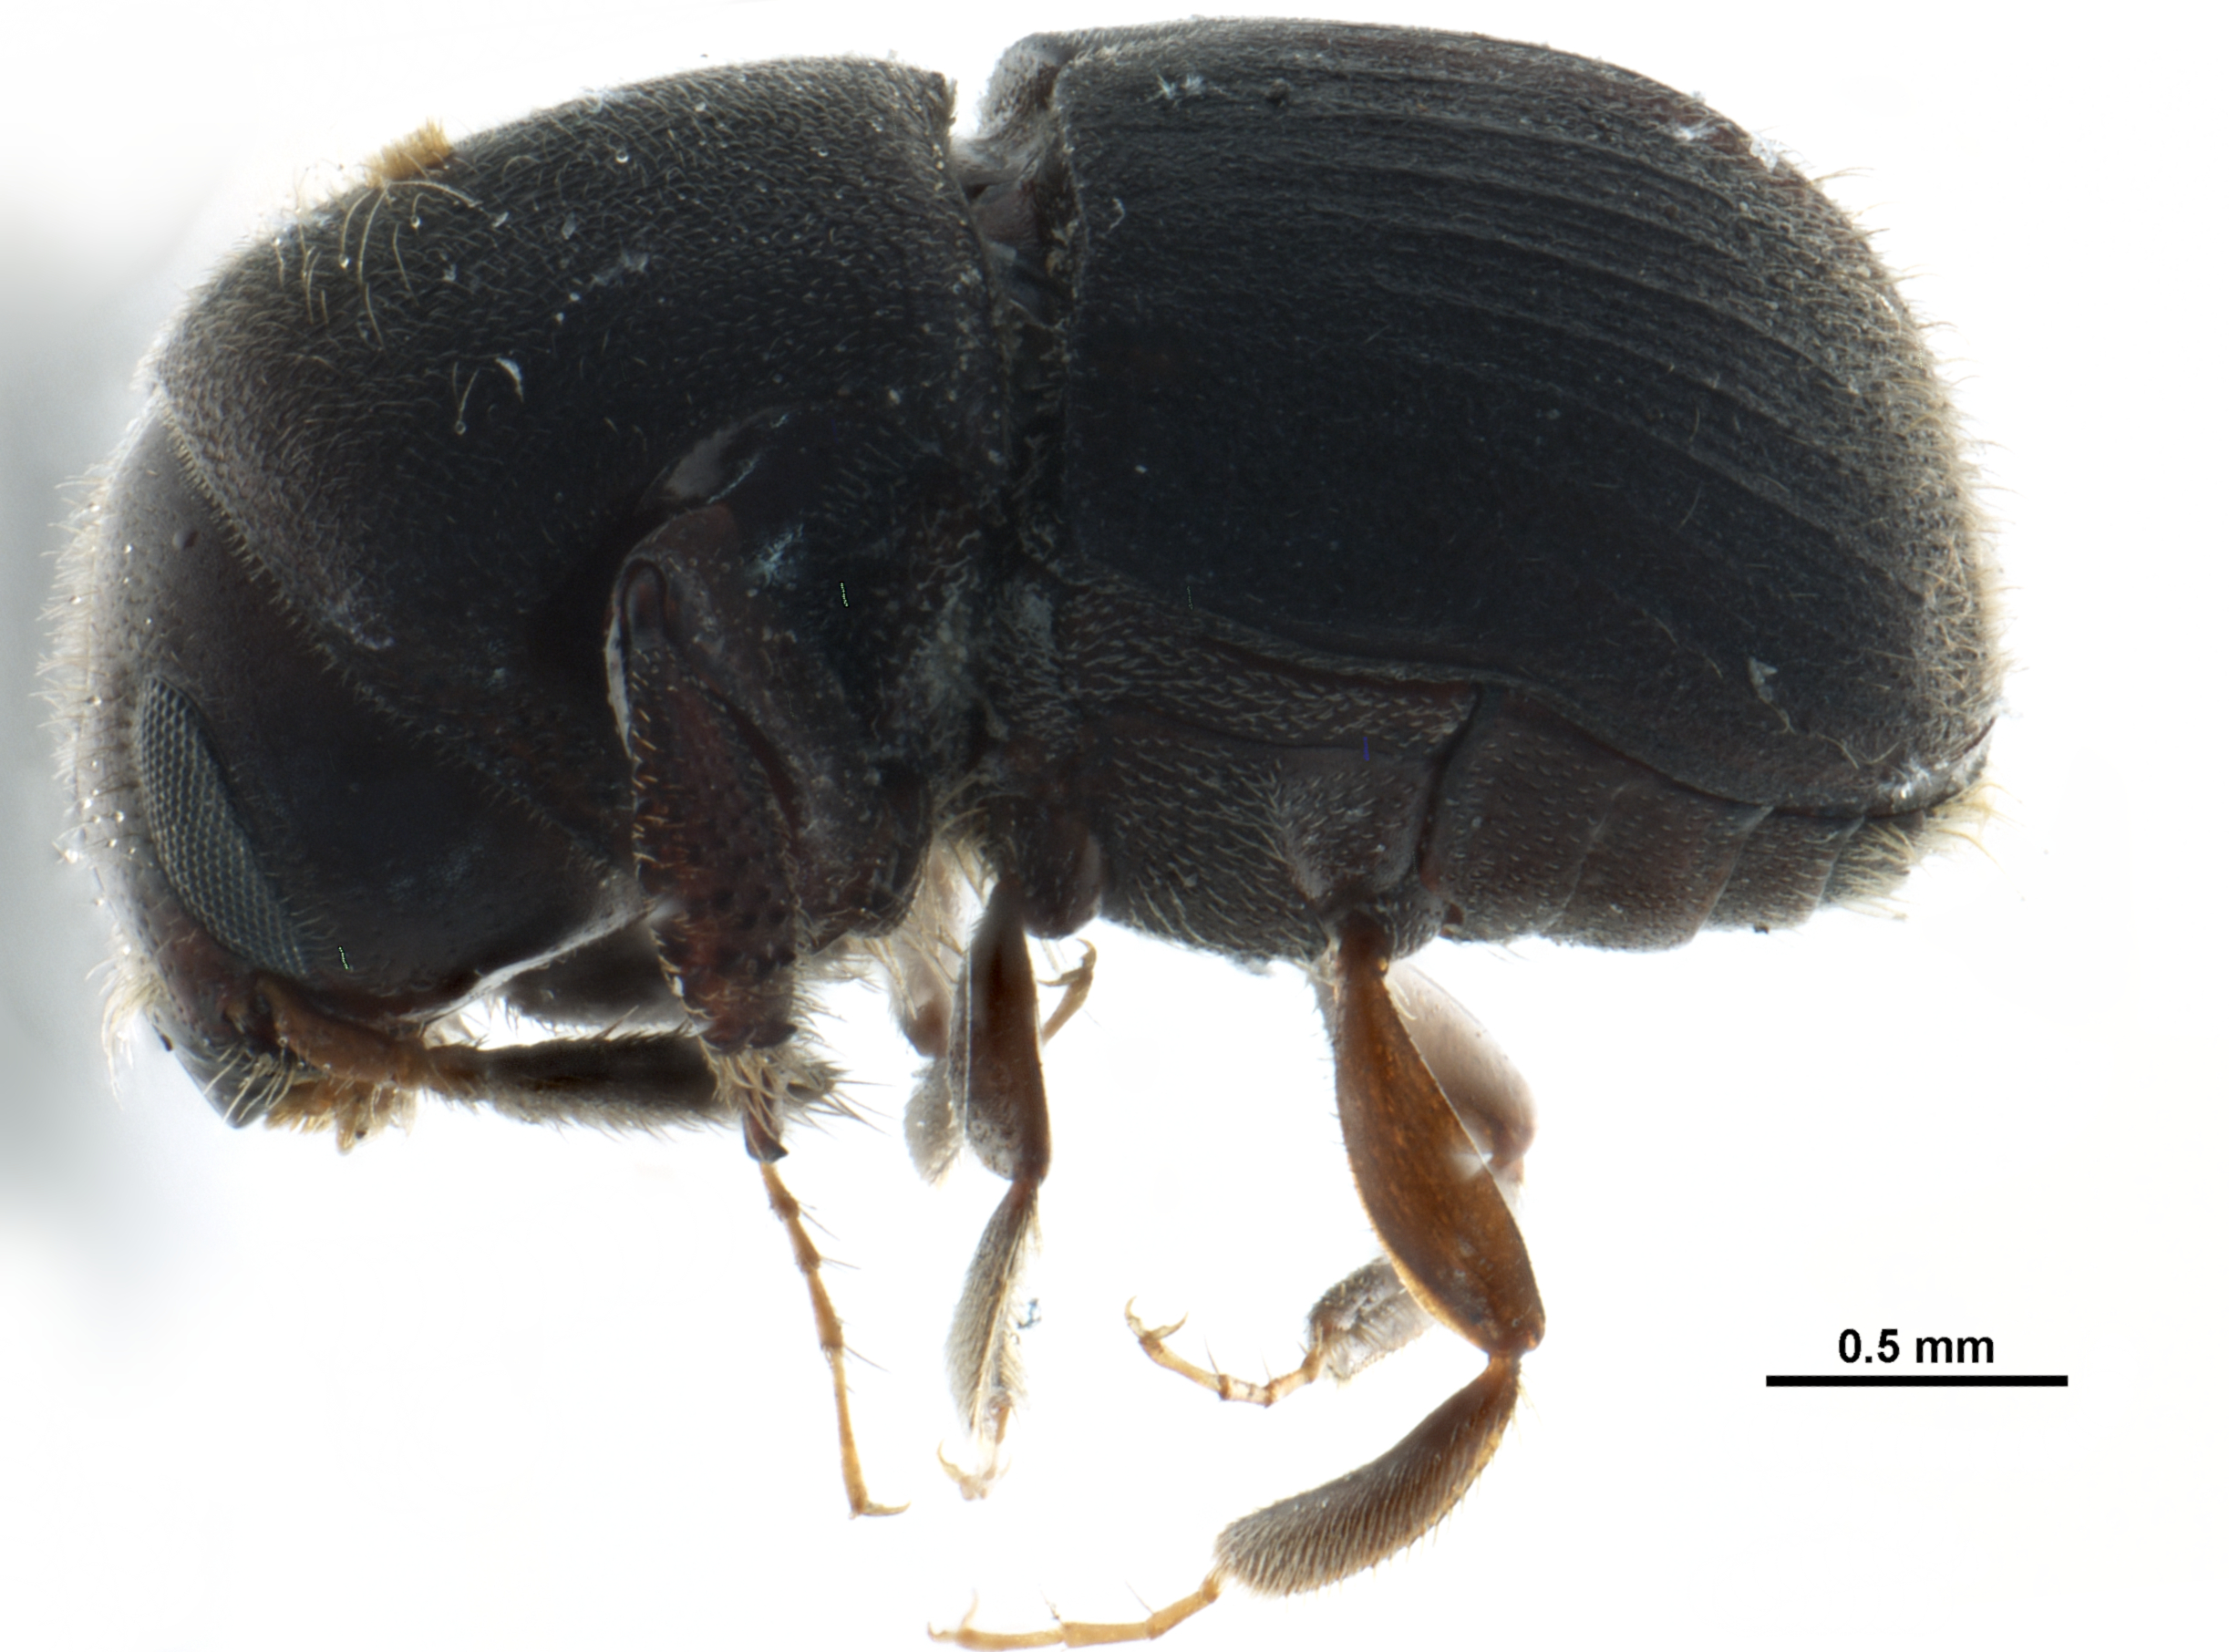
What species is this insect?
Scolytoplatypus tycon
